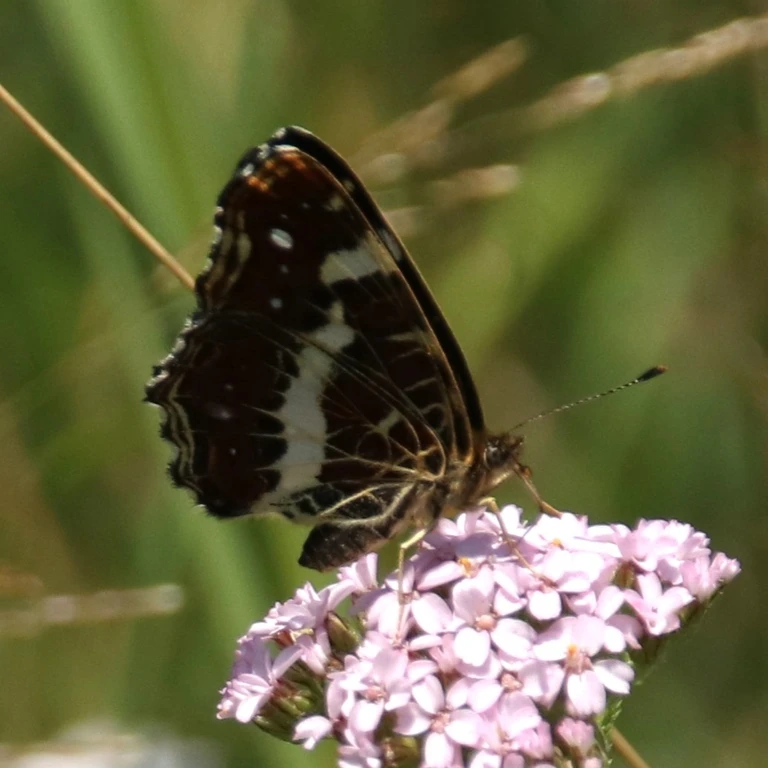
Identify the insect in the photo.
Araschnia levana
